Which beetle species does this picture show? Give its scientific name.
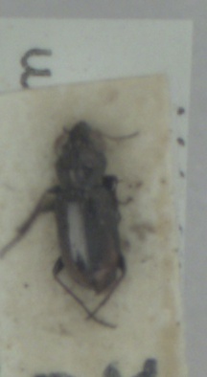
Notiophilus biguttatus
